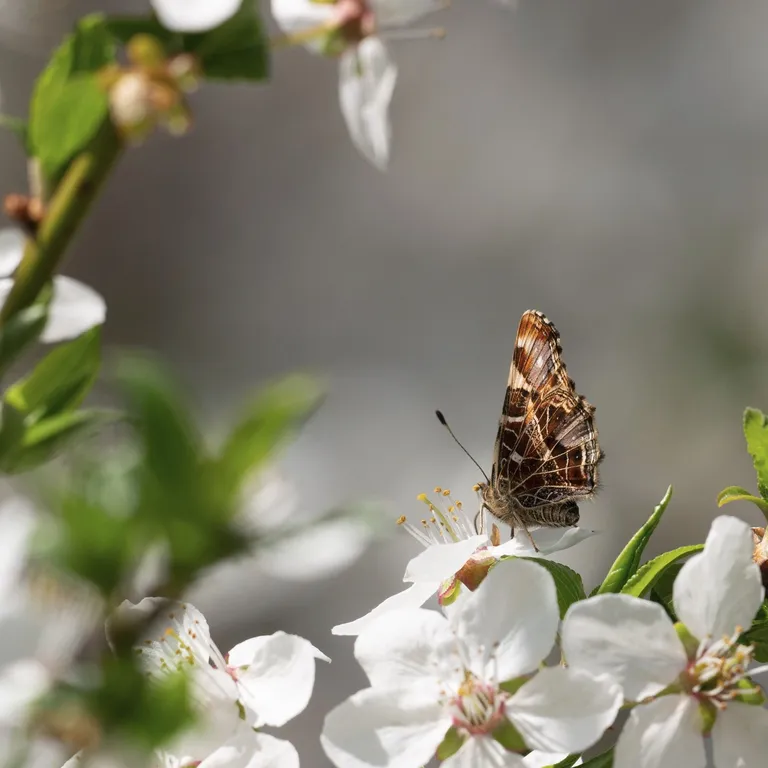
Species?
Araschnia levana
